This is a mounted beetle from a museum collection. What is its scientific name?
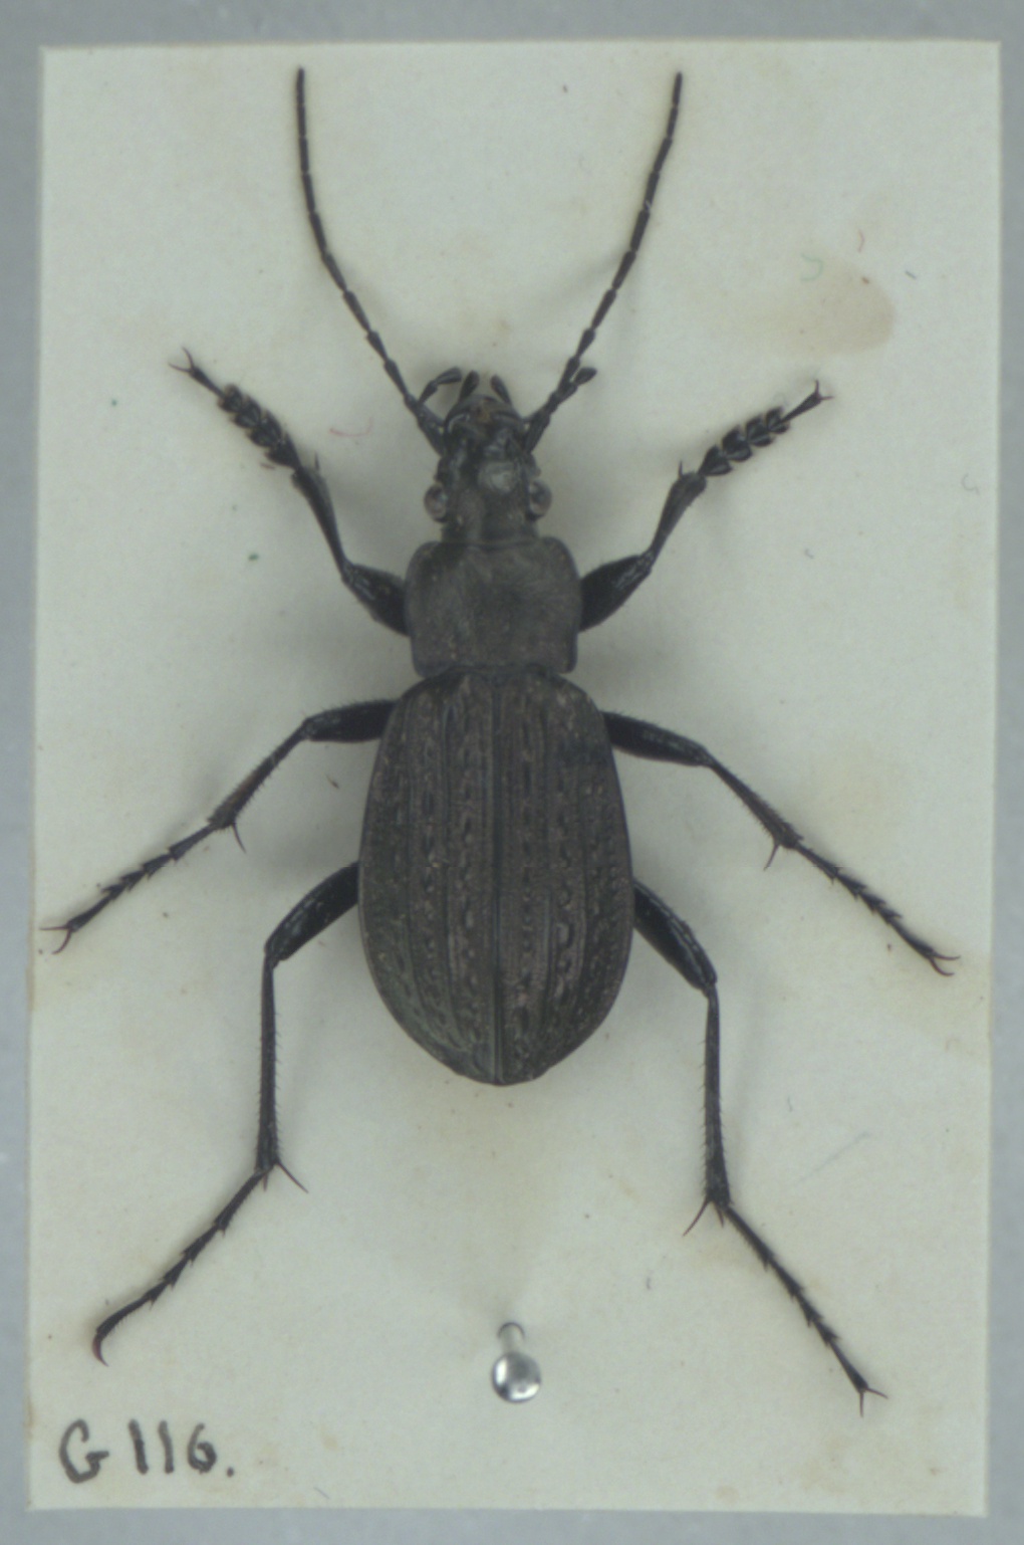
Carabus granulatus
